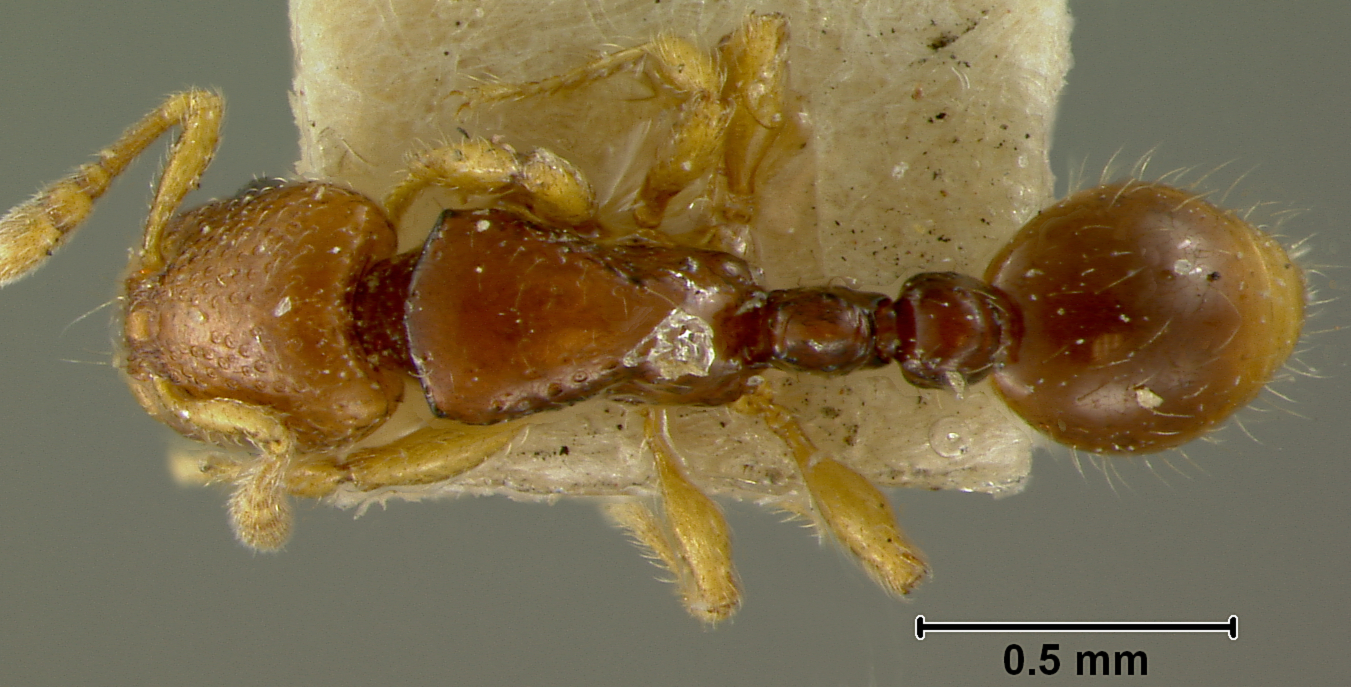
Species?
Vollenhovia foveaceps
